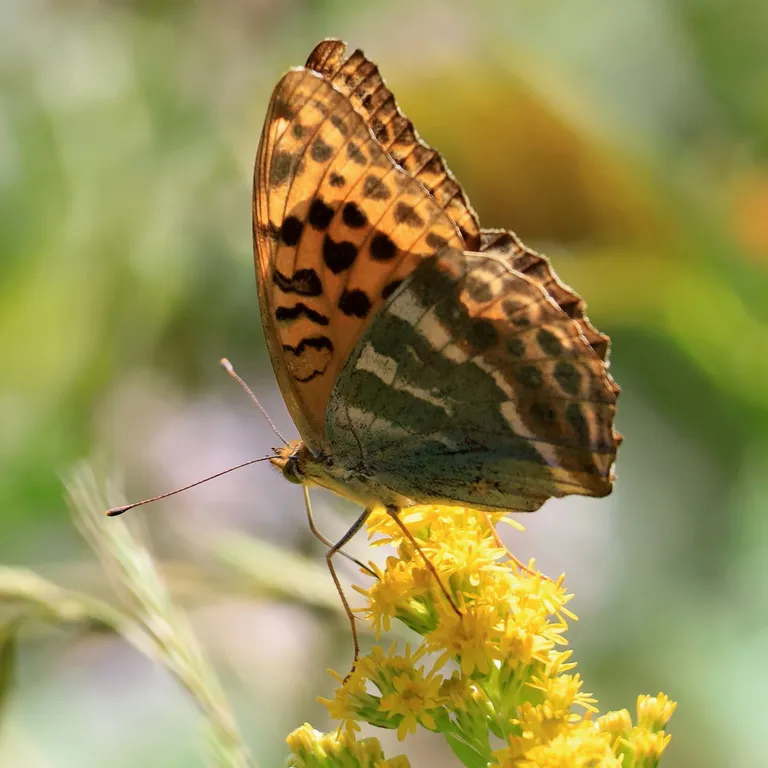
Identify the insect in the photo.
Argynnis paphia
